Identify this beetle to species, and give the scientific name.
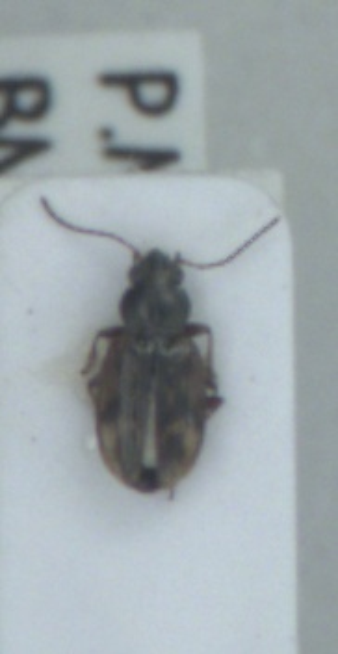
Bembidion semipunctatum
